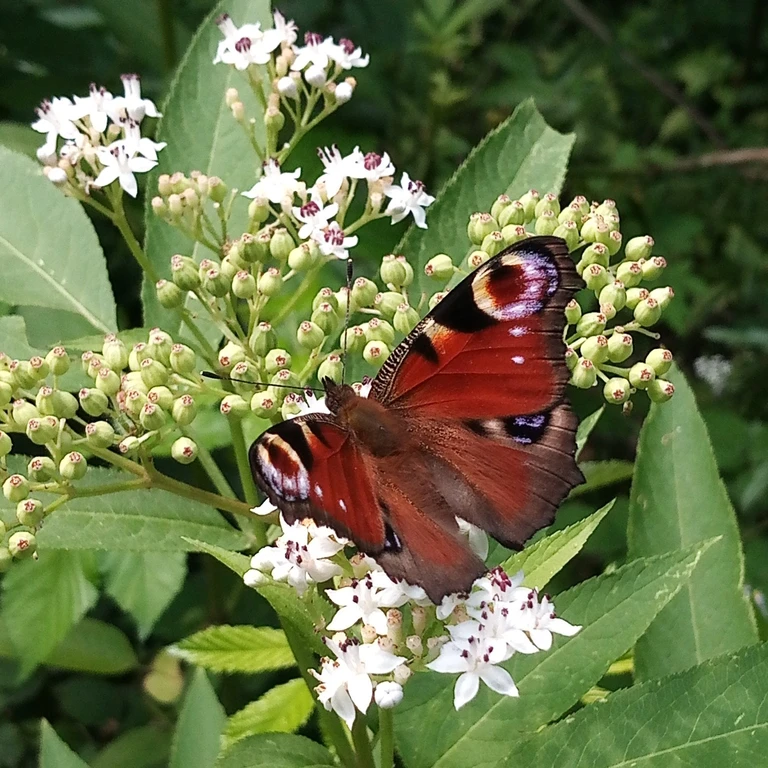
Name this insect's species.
Aglais io
